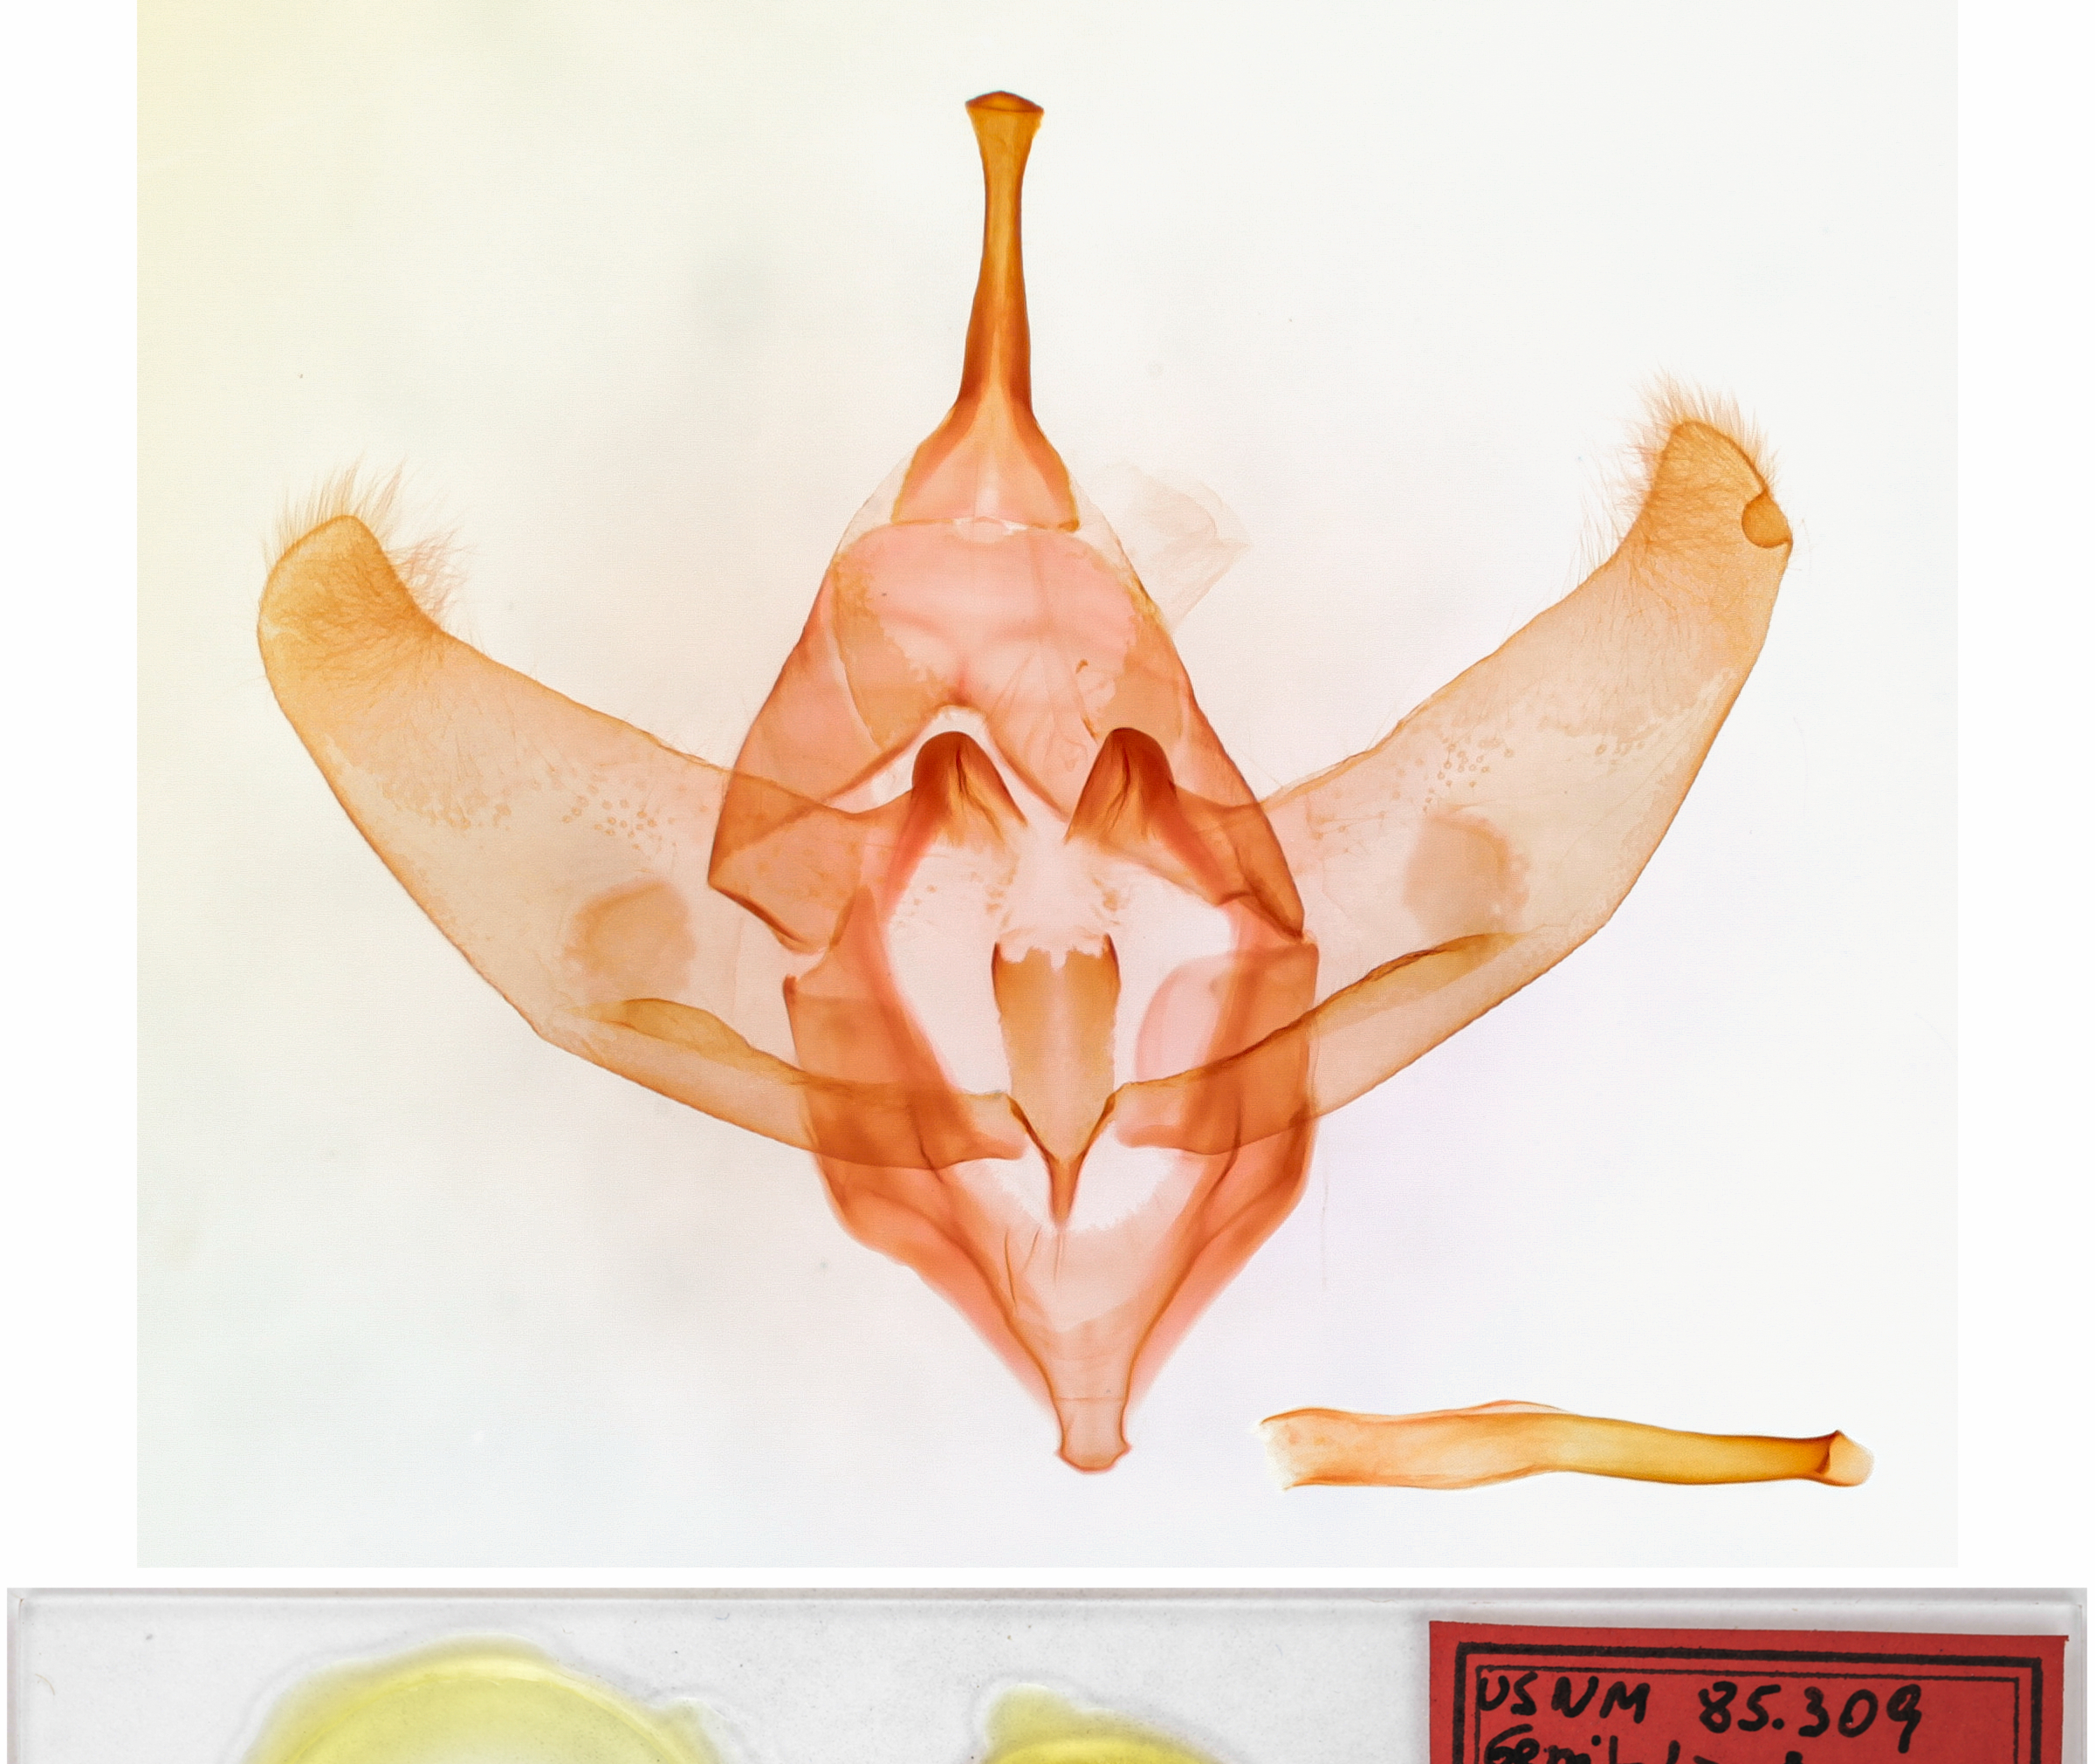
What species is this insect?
Hypopta theodori
